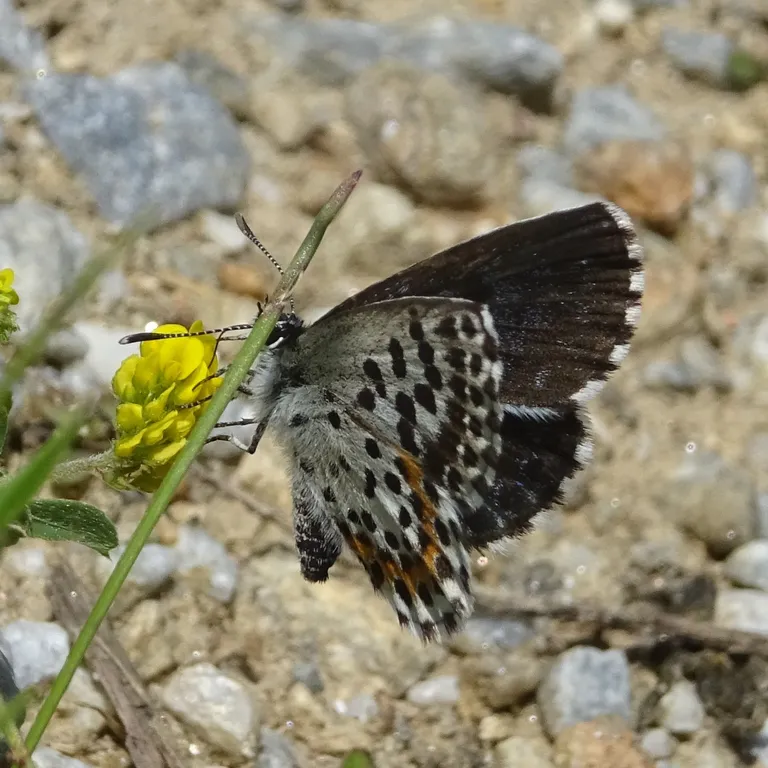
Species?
Scolitantides orion
